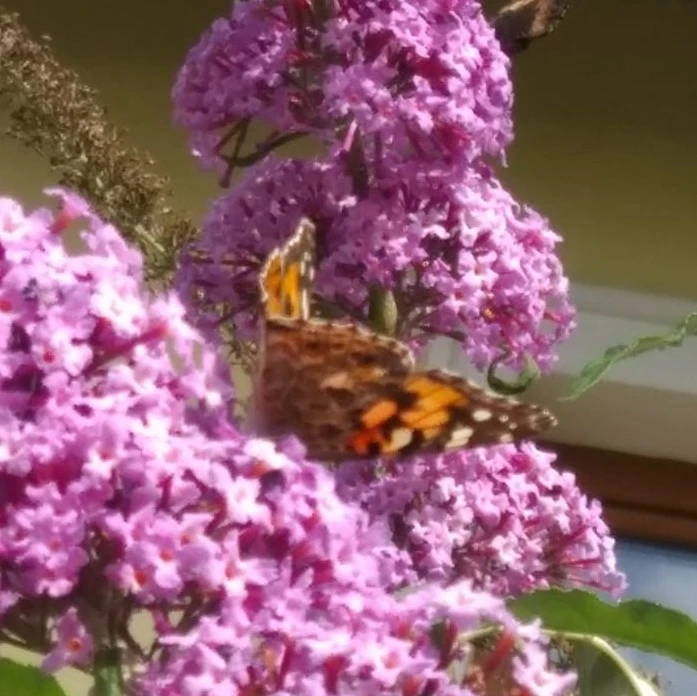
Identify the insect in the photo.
Vanessa cardui
